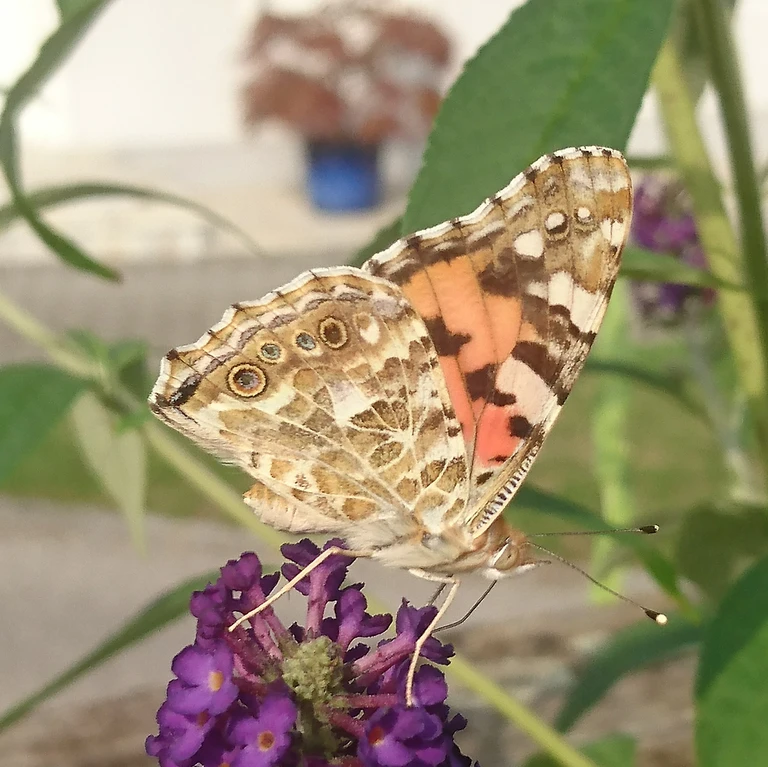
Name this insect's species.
Vanessa cardui
